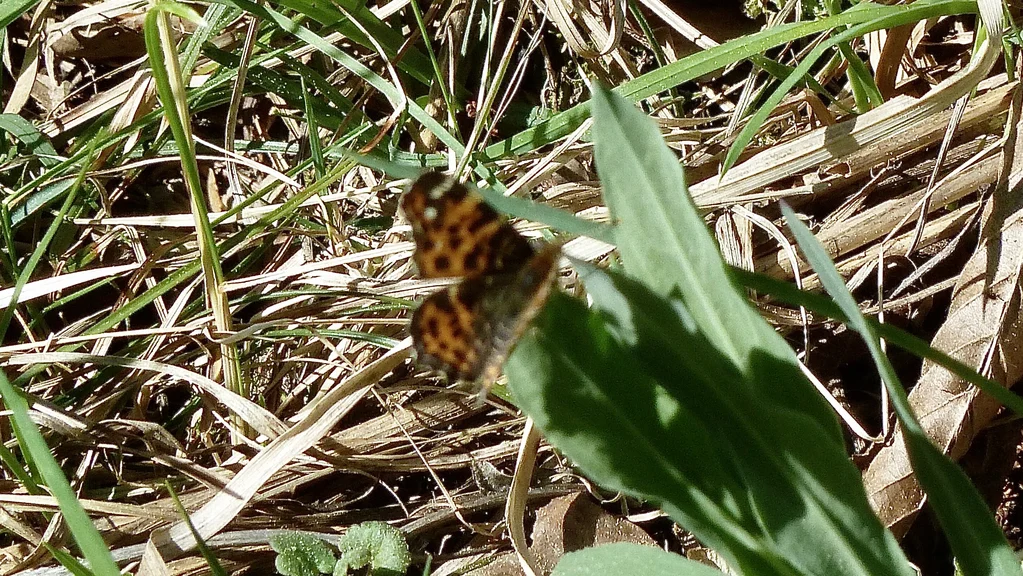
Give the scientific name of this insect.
Araschnia levana
